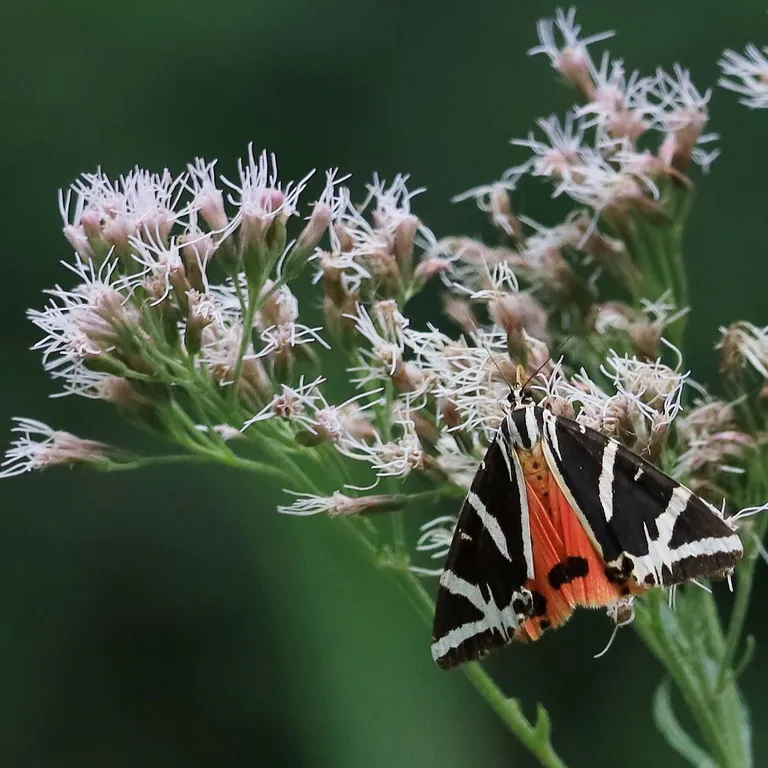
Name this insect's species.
Euplagia quadripunctaria
